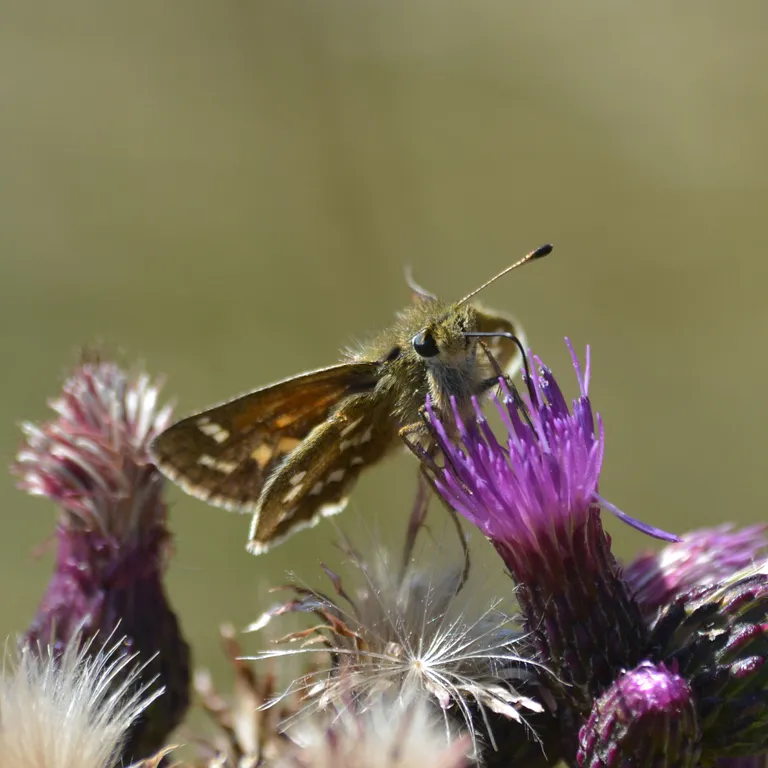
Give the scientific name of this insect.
Hesperia comma
